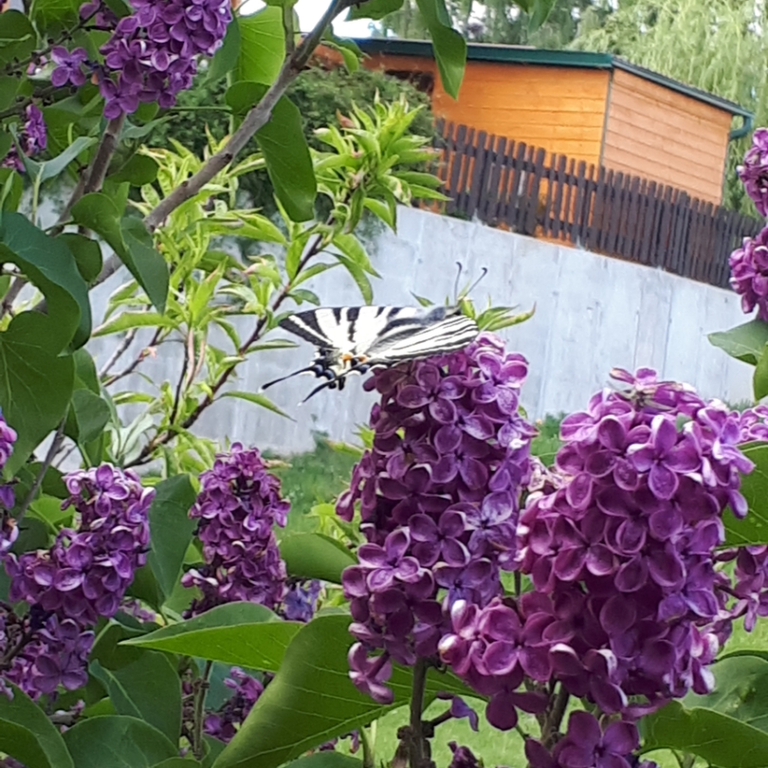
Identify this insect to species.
Iphiclides podalirius
